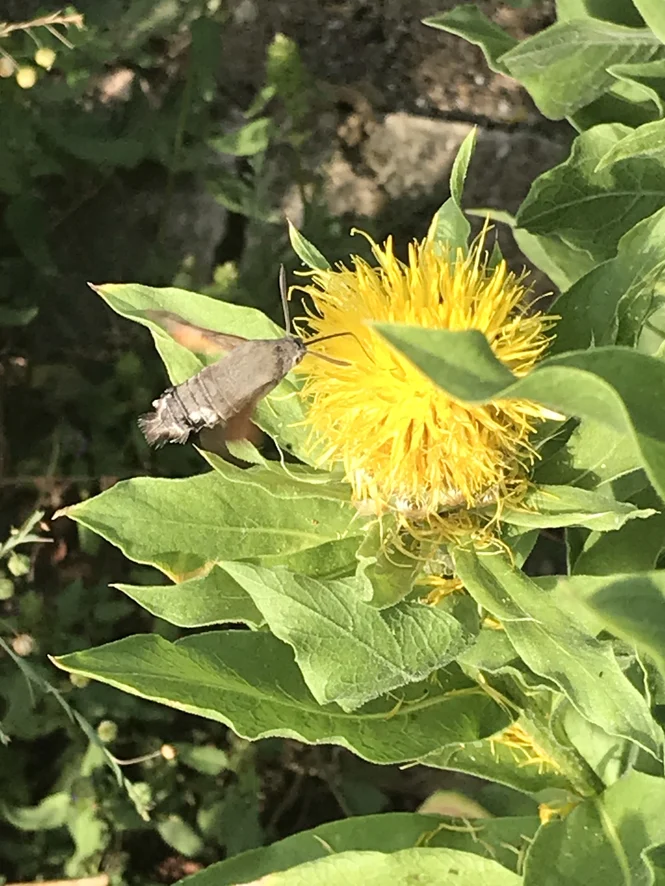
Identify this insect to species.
Macroglossum stellatarum
